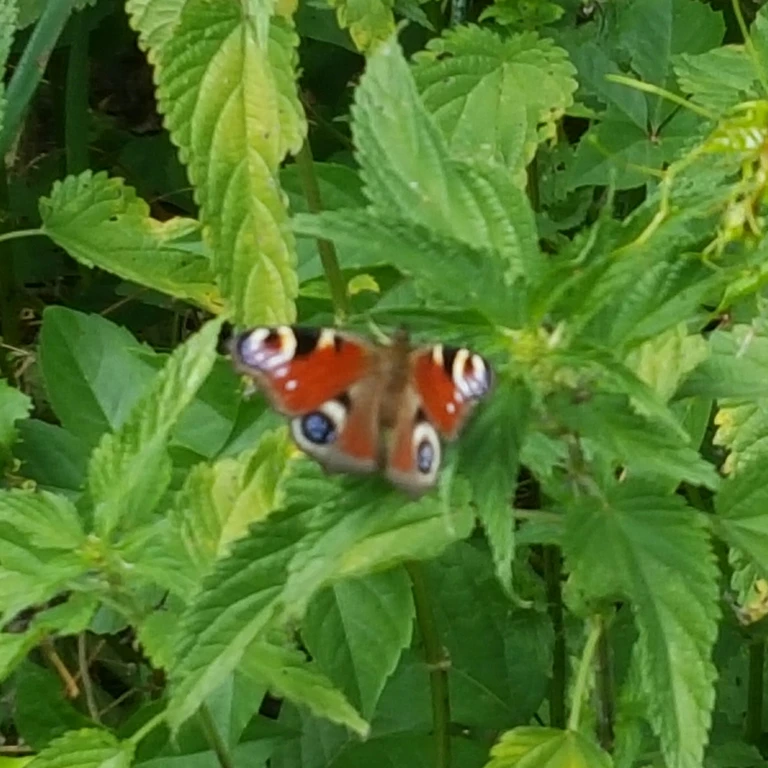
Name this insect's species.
Aglais io
